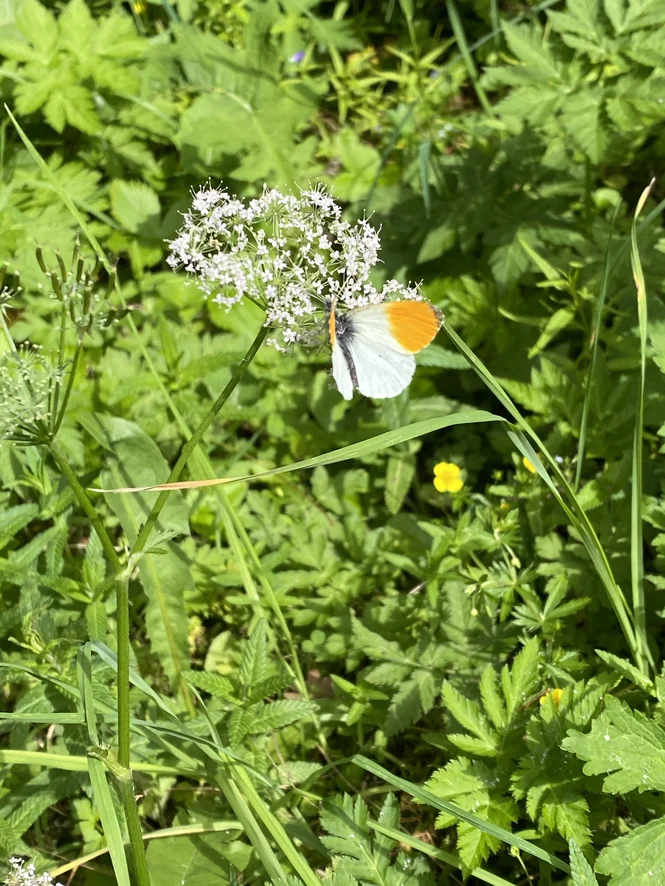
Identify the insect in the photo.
Anthocharis cardamines
